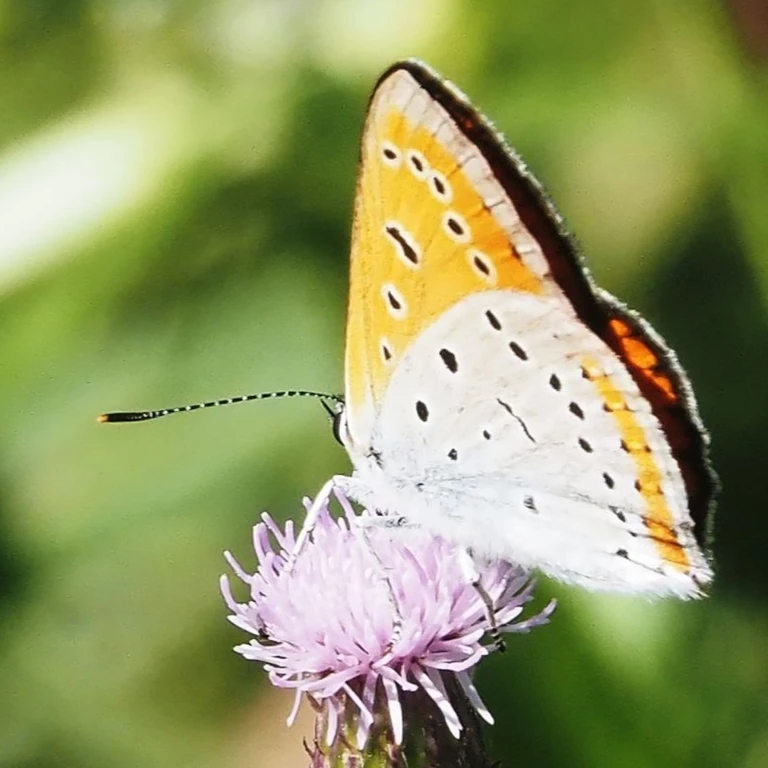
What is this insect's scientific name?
Lycaena dispar
